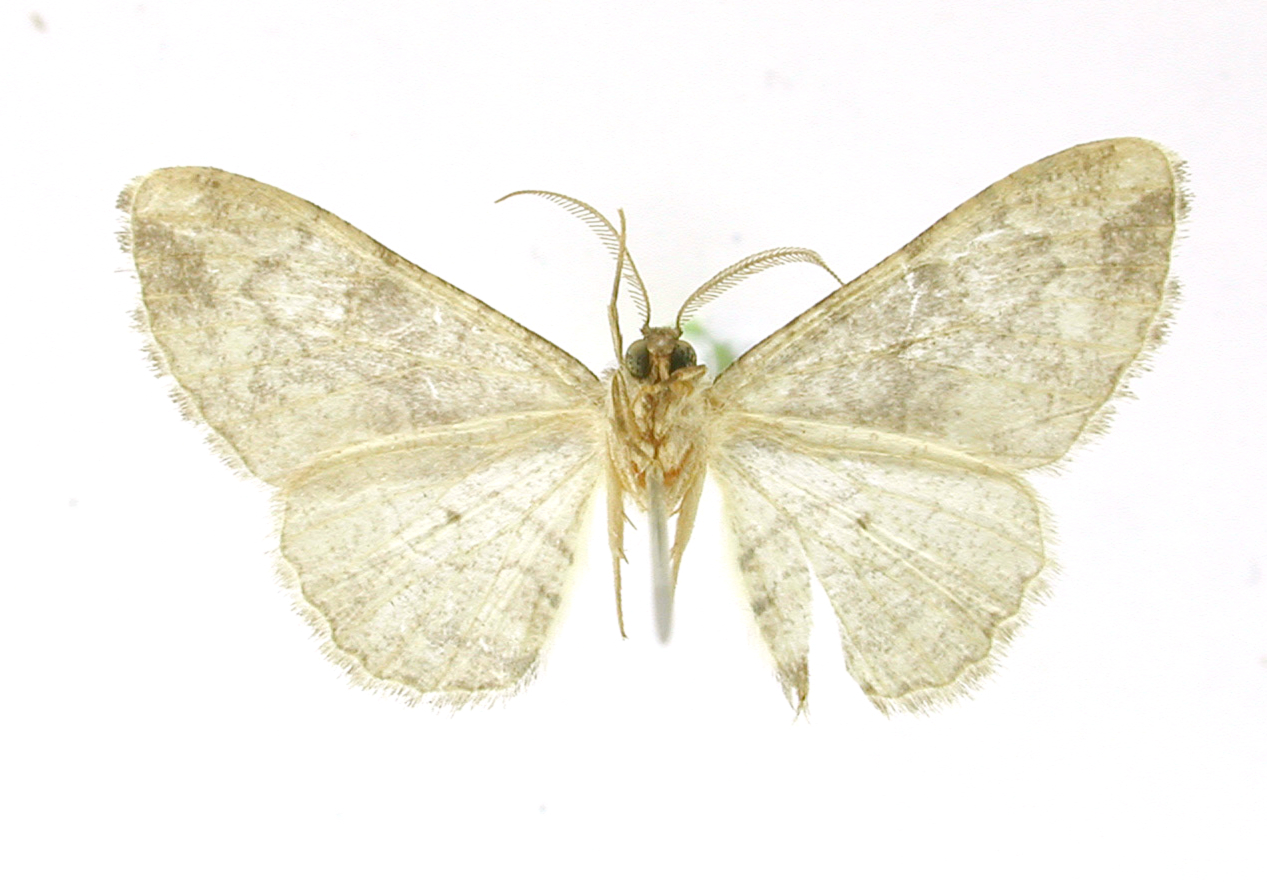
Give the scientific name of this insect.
Boarmia giacria
